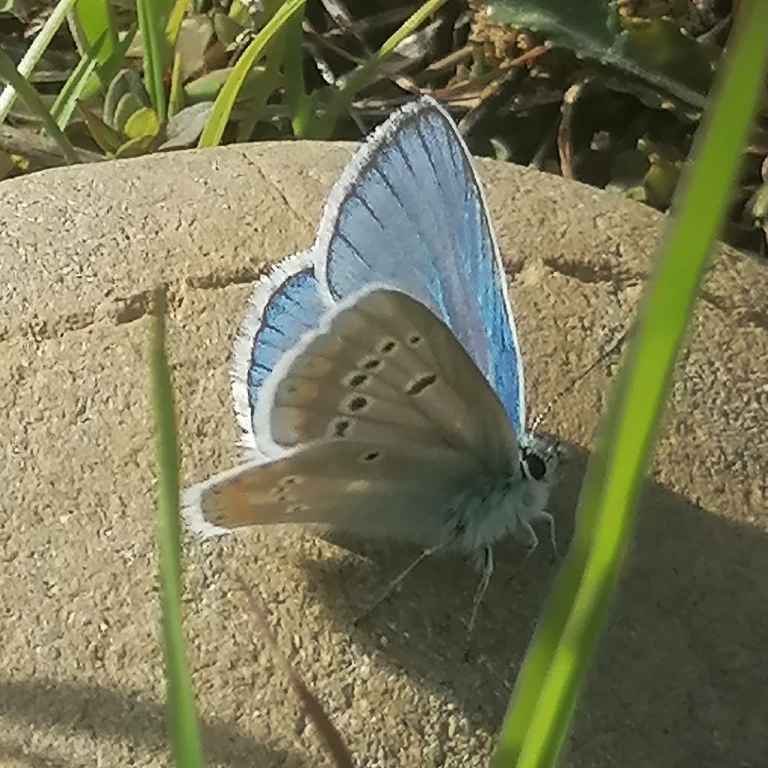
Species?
Polyommatus dorylas
